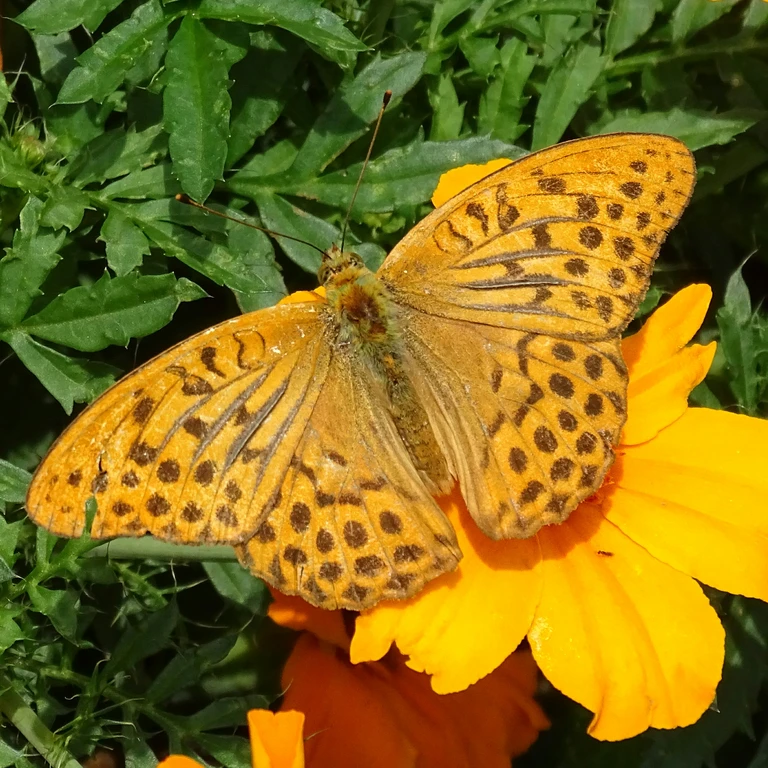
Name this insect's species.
Argynnis paphia
